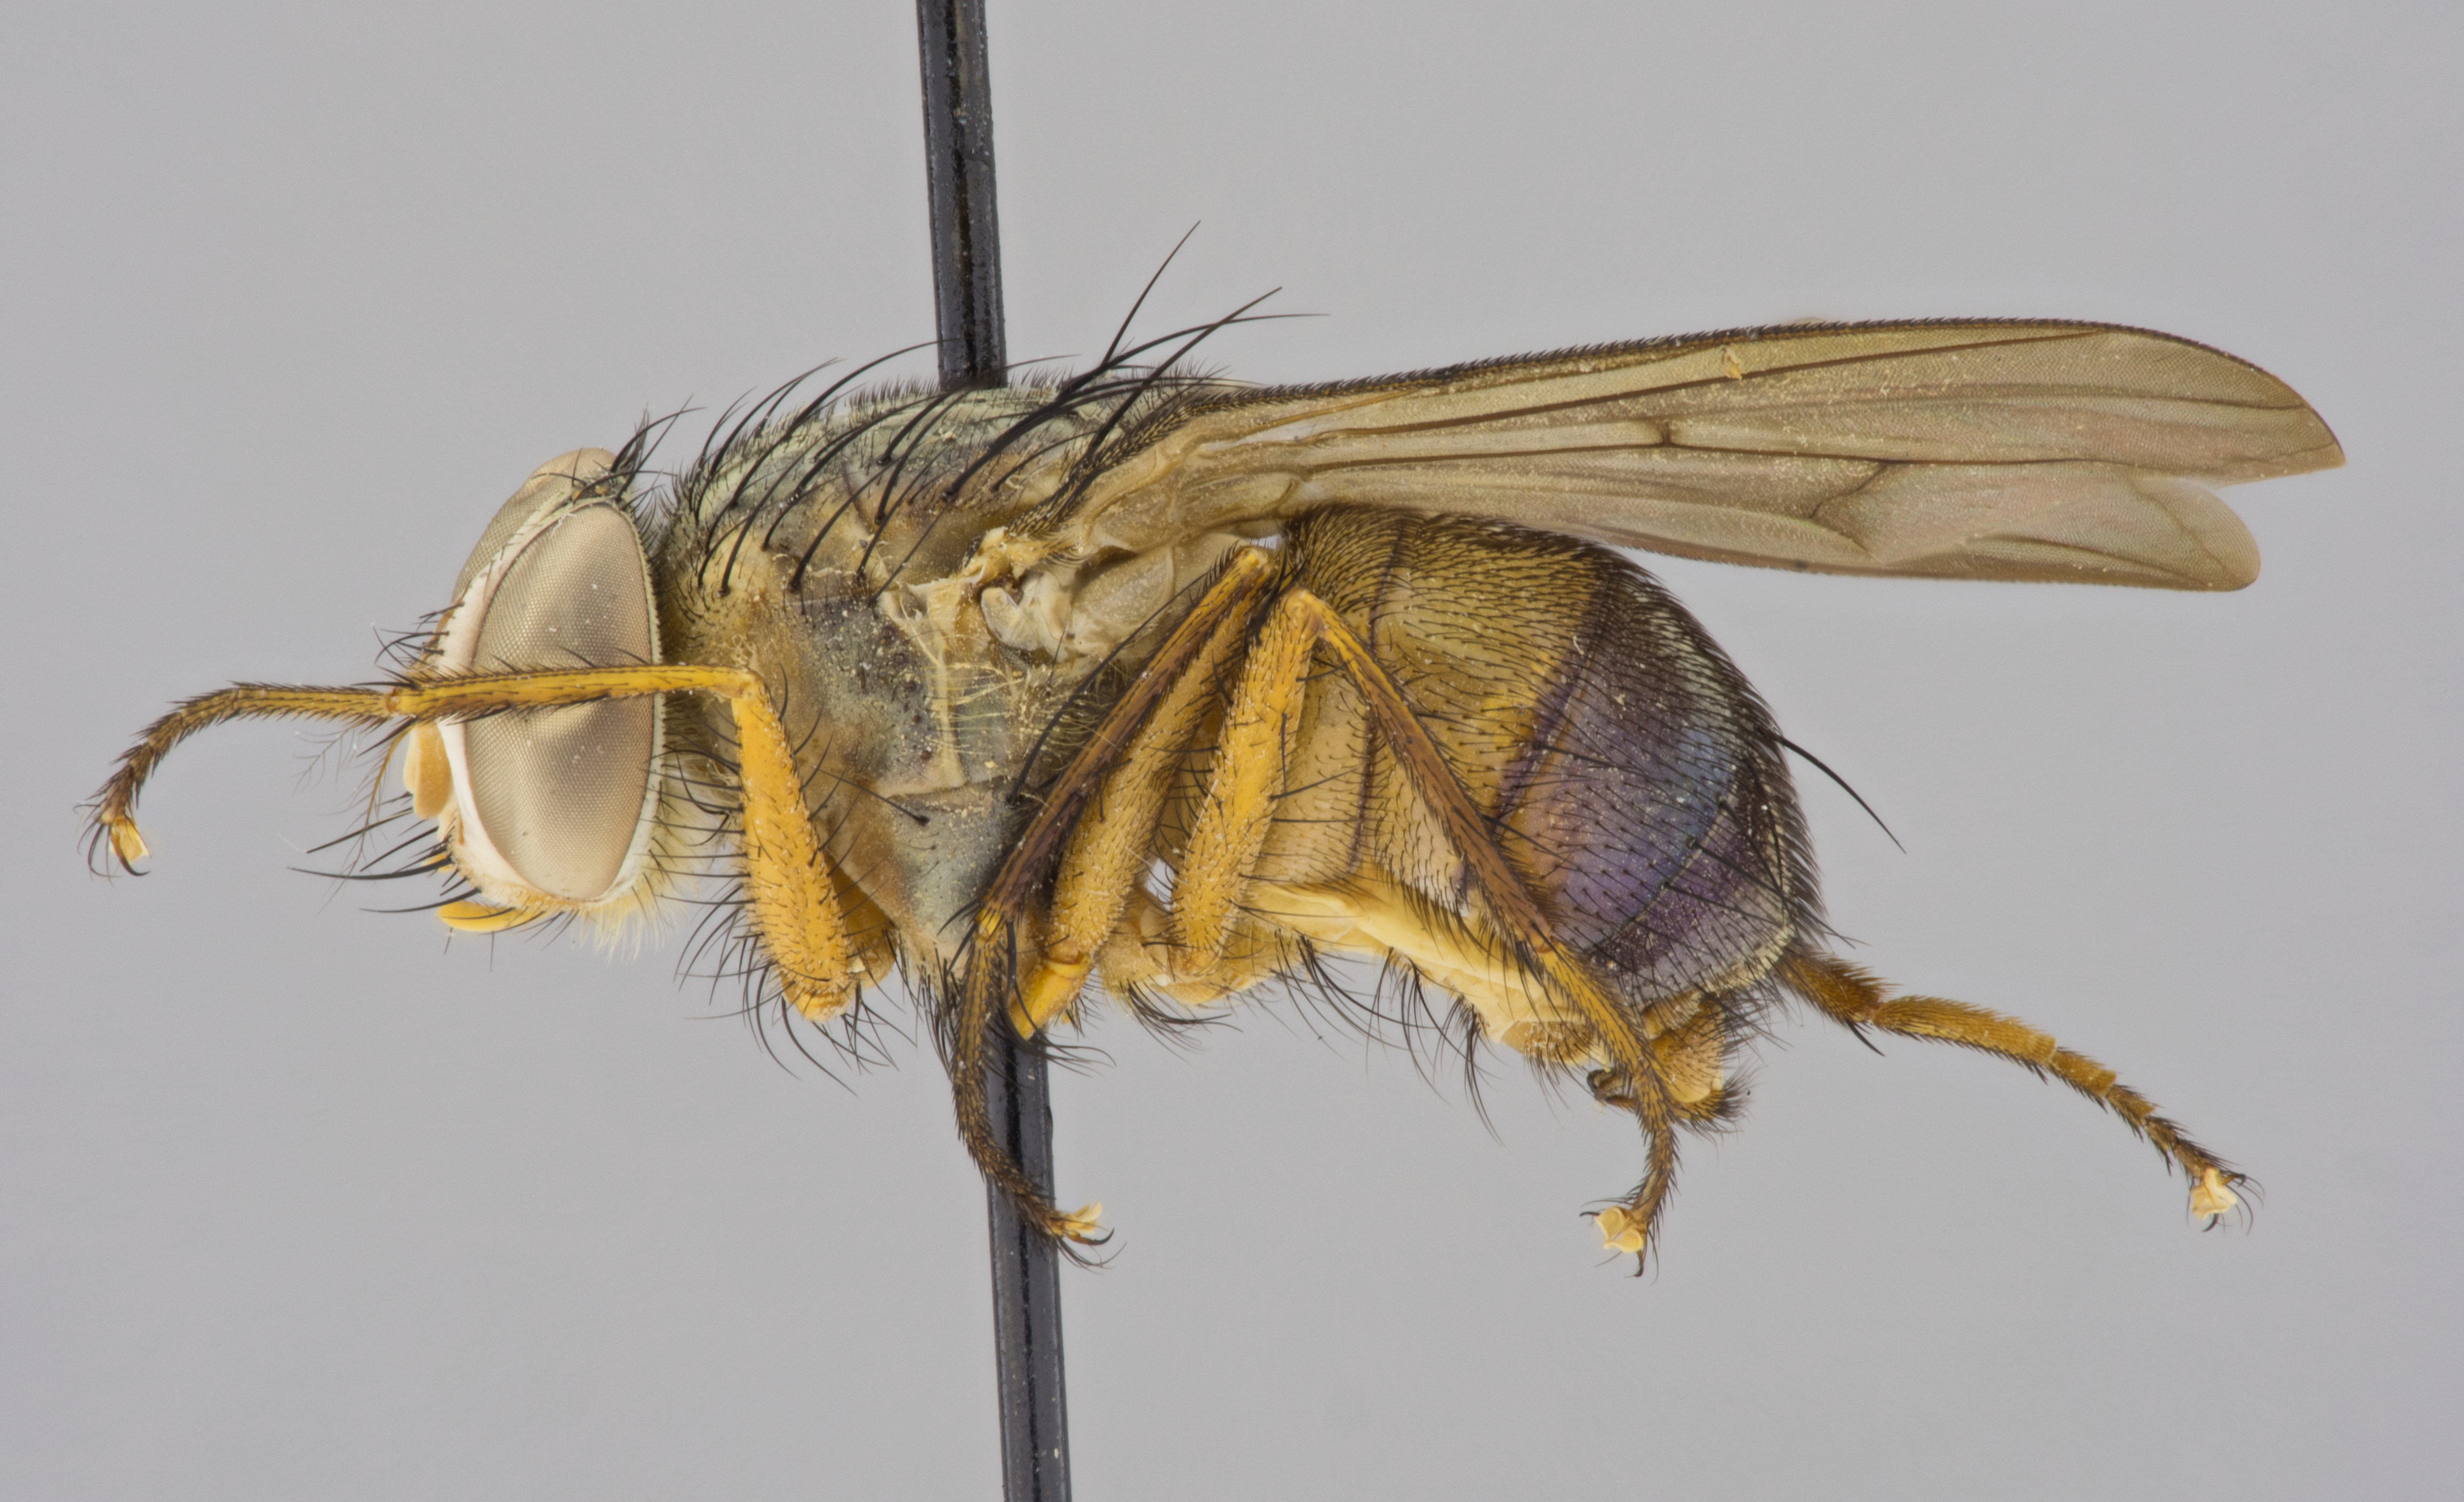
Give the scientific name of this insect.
Mesembrinella abaca (also Huascaromusca abaca)
